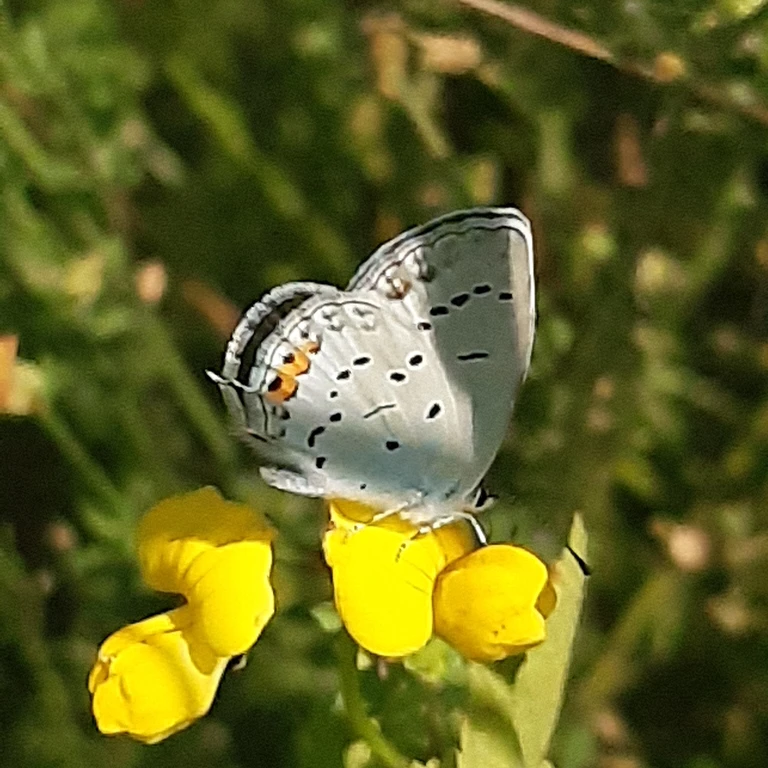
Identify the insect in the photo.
Cupido argiades (also Elkalyce argiades)
